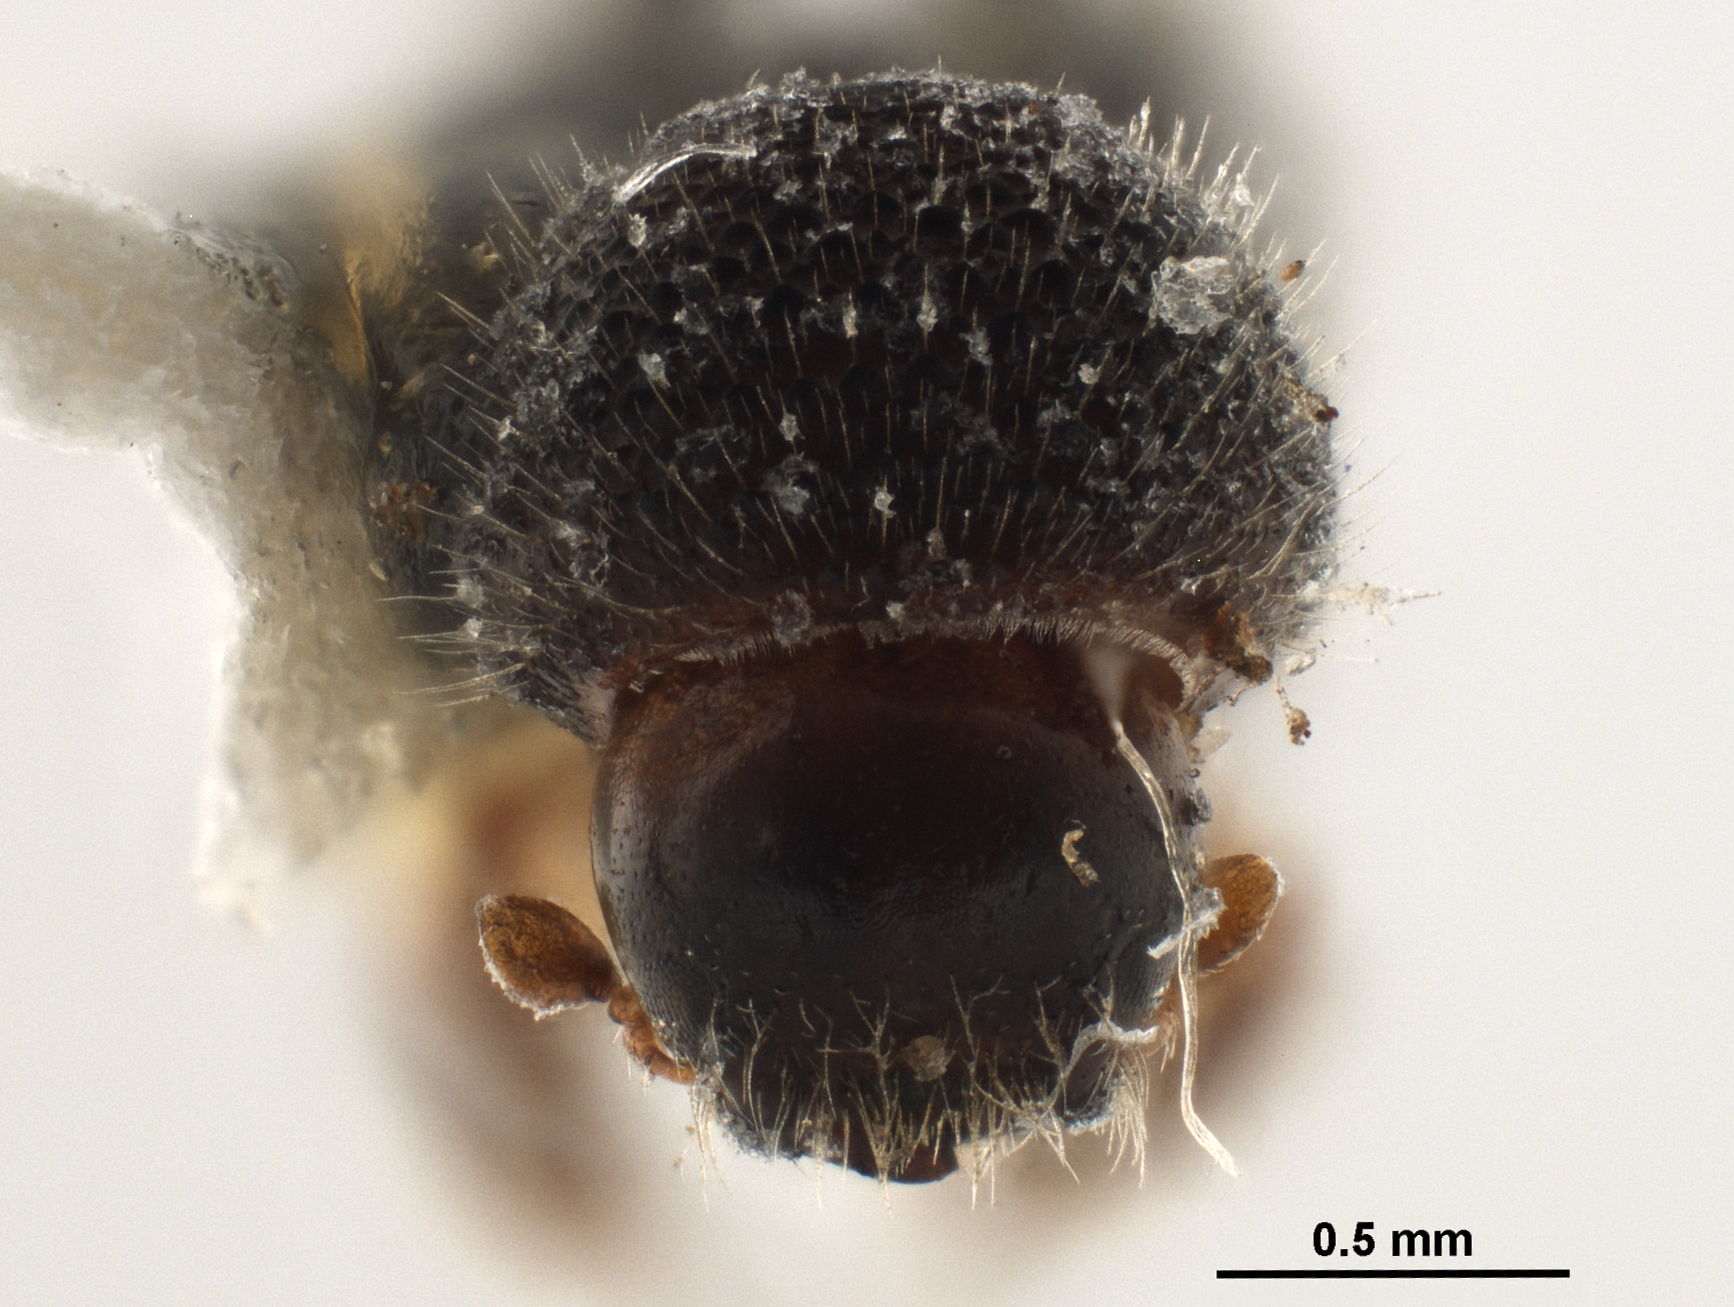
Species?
Eccoptopterus spinosus
